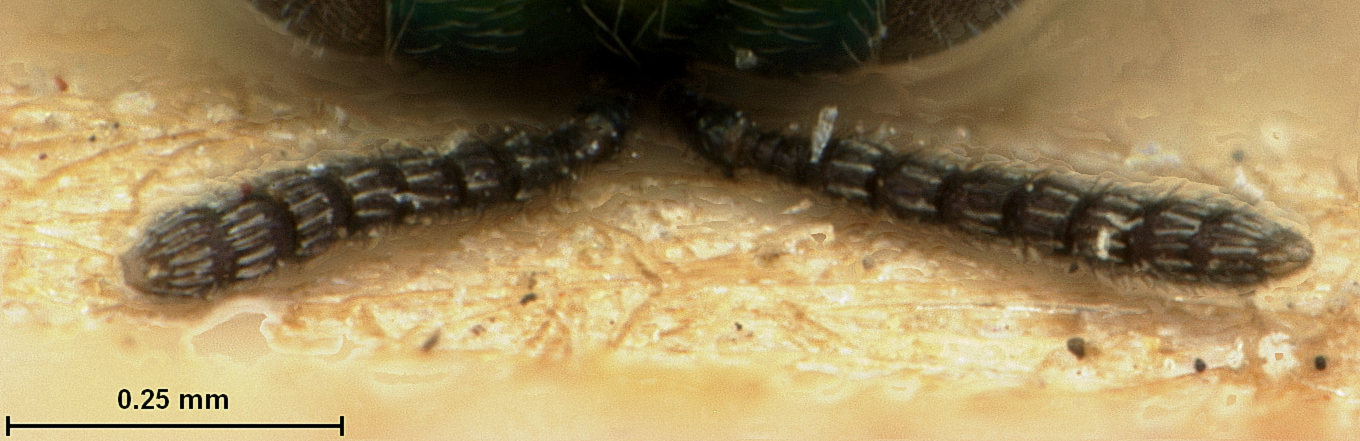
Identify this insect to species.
Toxeuma hawaiiensis
